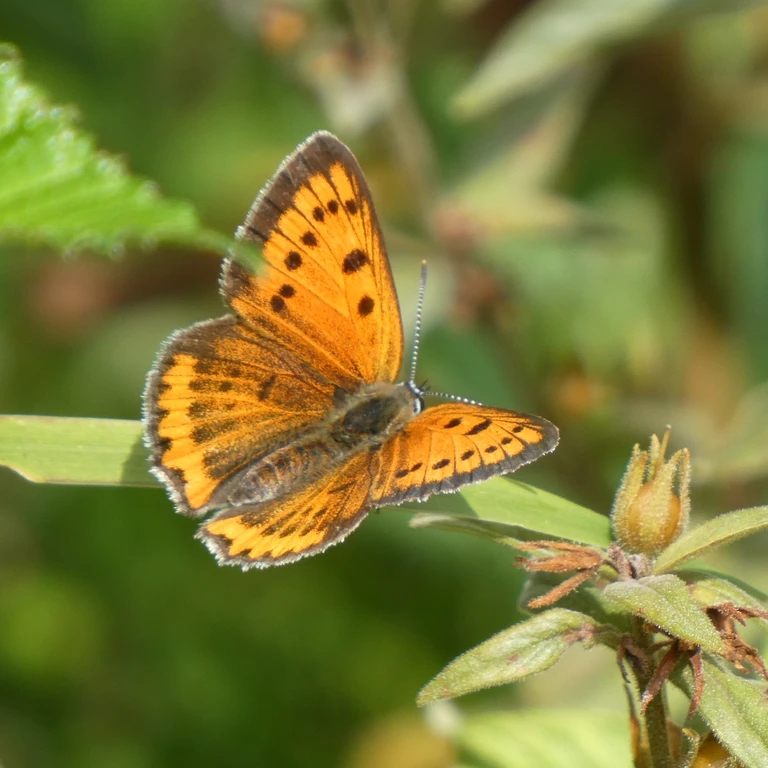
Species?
Lycaena dispar
